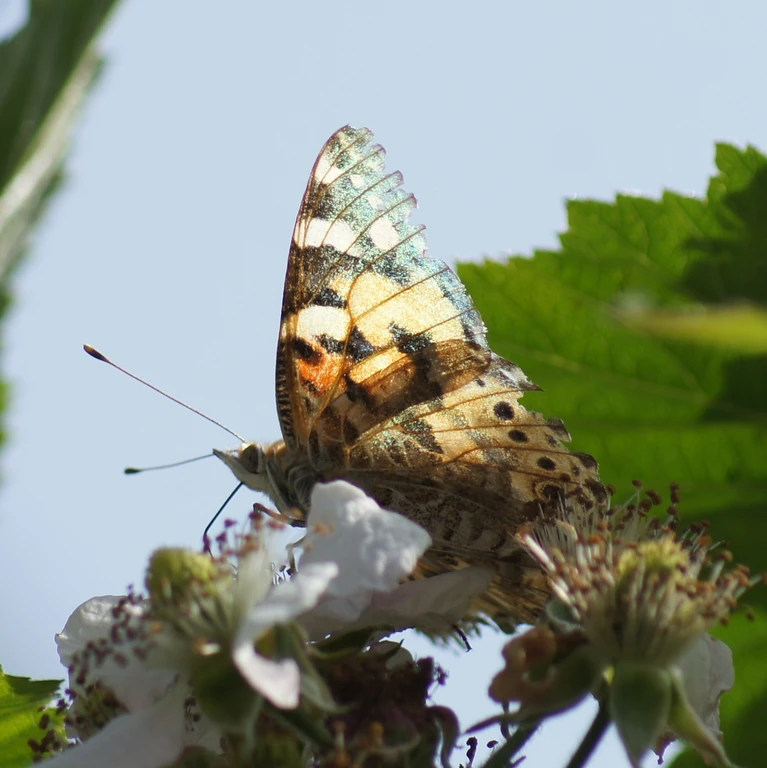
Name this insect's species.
Vanessa cardui
